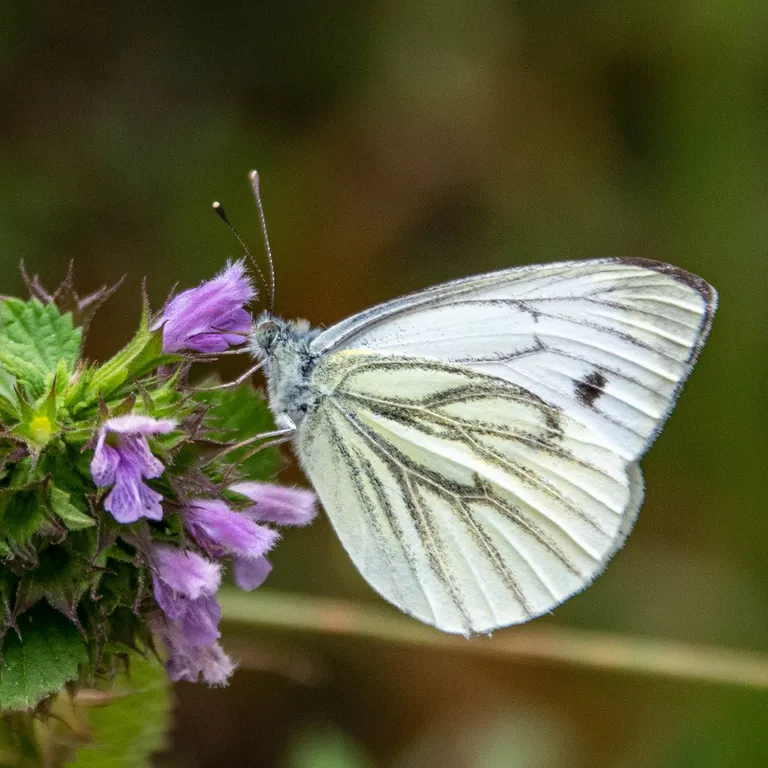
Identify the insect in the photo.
Pieris napi
